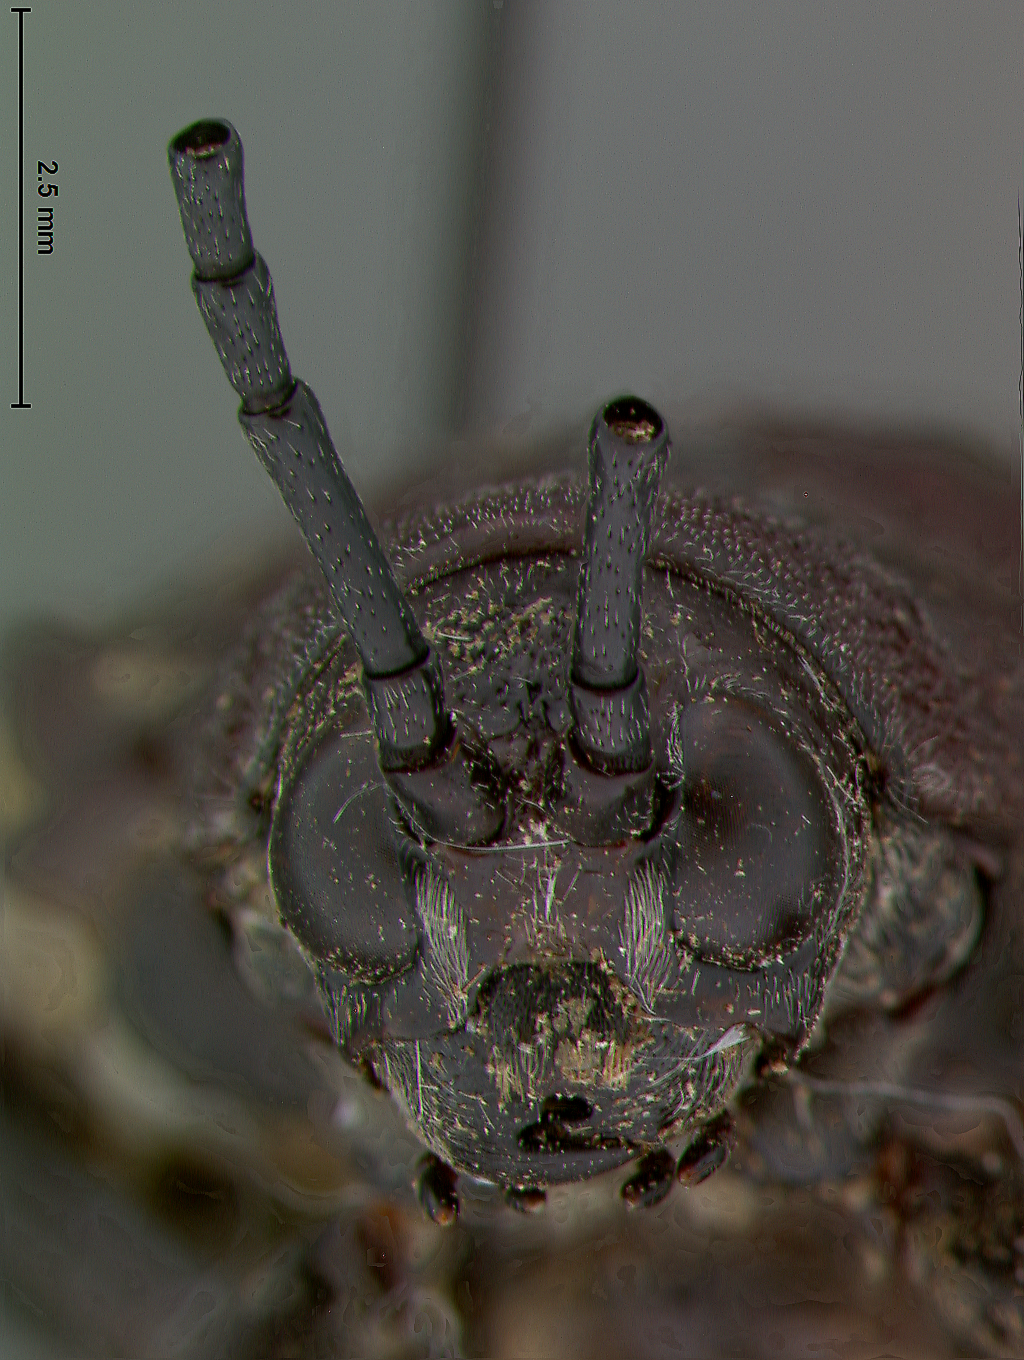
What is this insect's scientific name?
Alurnus bicolor
